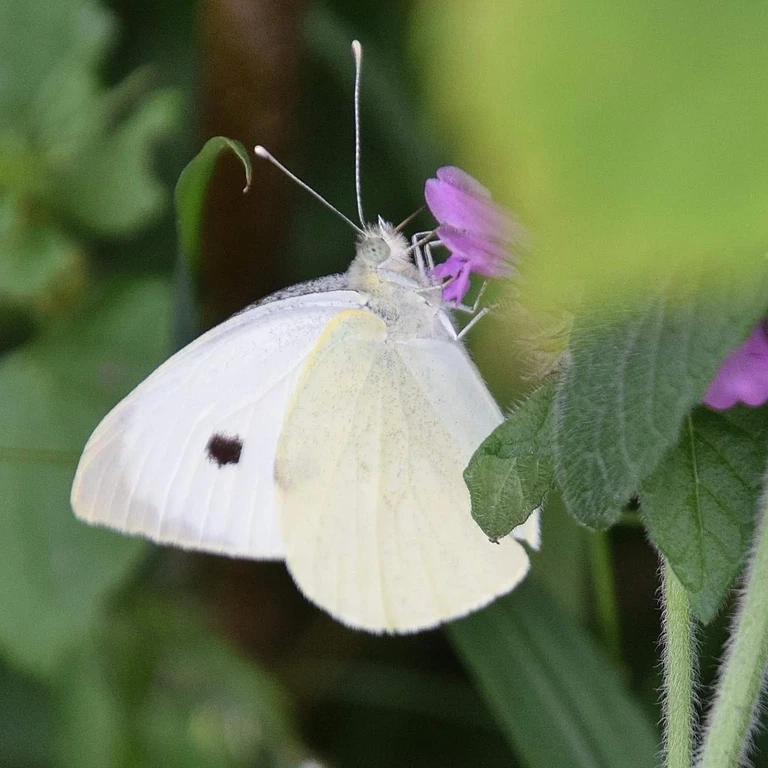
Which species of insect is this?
Pieris brassicae
